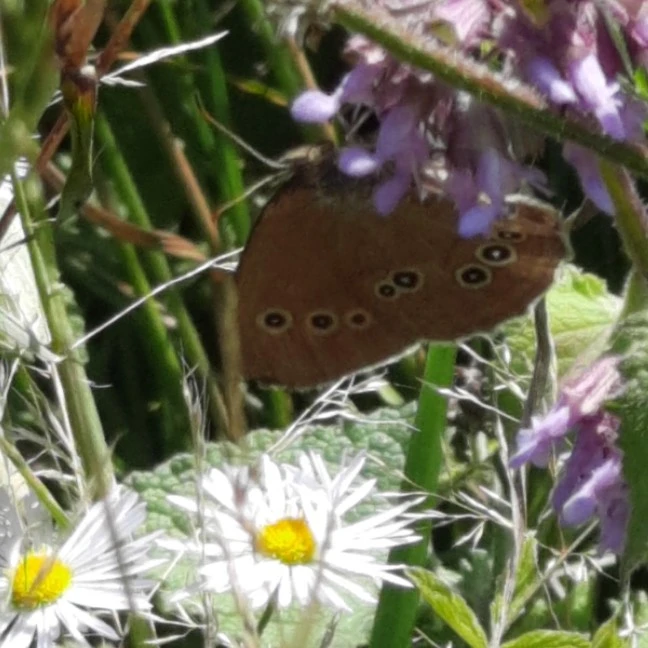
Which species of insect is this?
Aphantopus hyperantus
